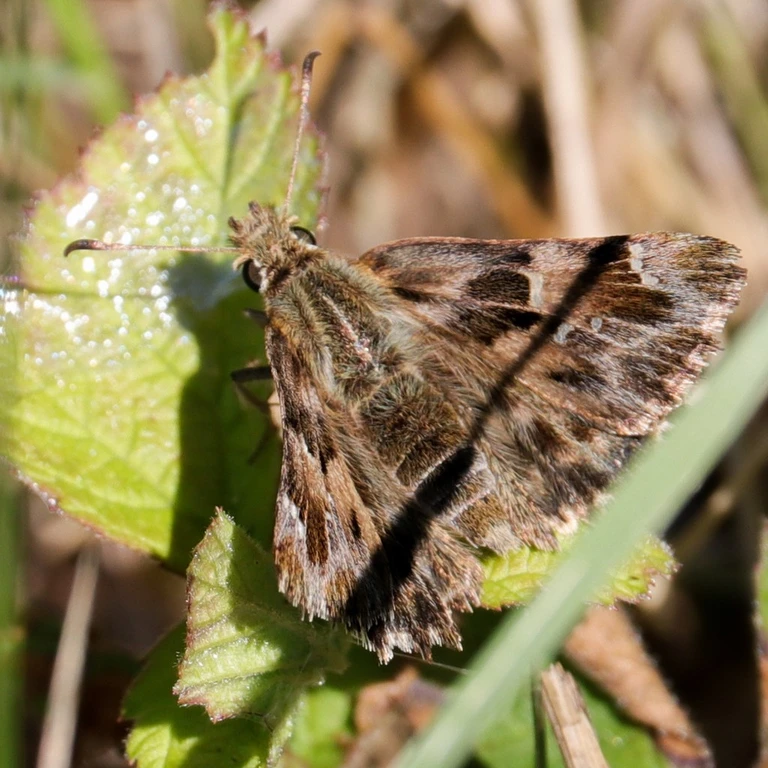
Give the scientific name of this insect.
Carcharodus alceae
